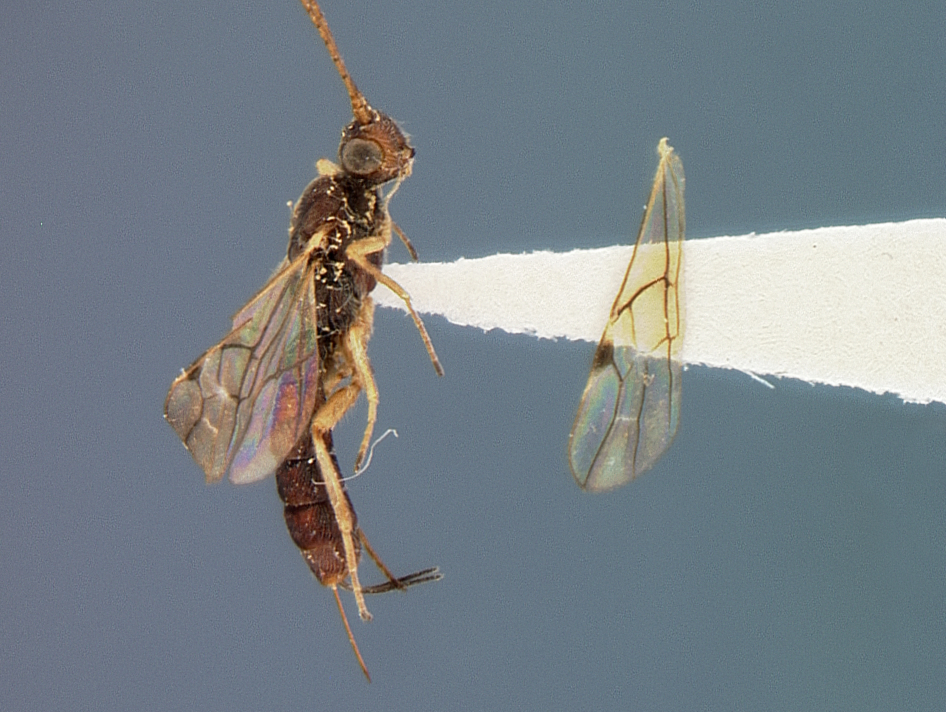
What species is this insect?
Rhaconotus caulicola
